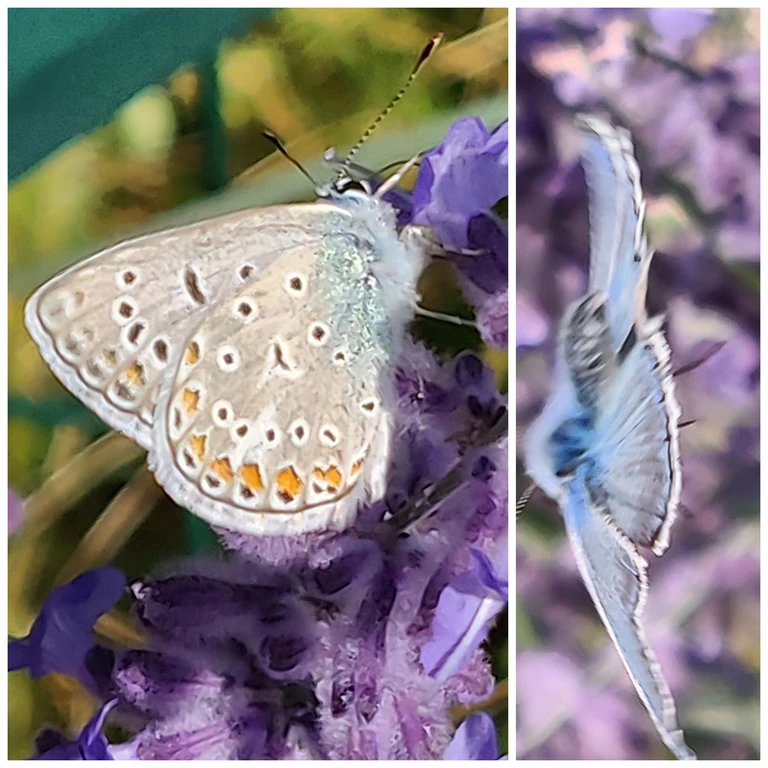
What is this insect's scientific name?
Polyommatus icarus
